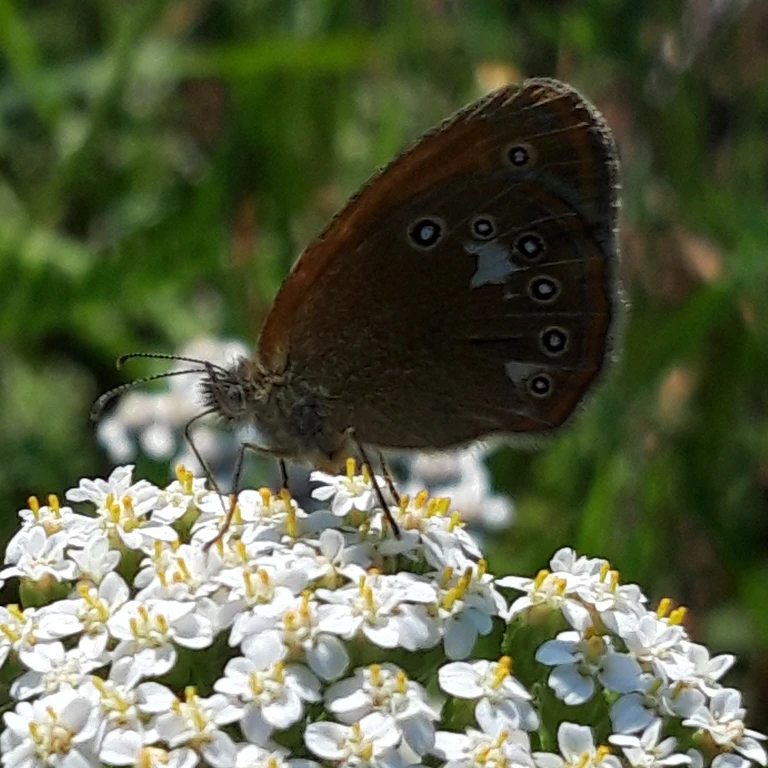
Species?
Coenonympha glycerion (also Coenonympha iphis)
